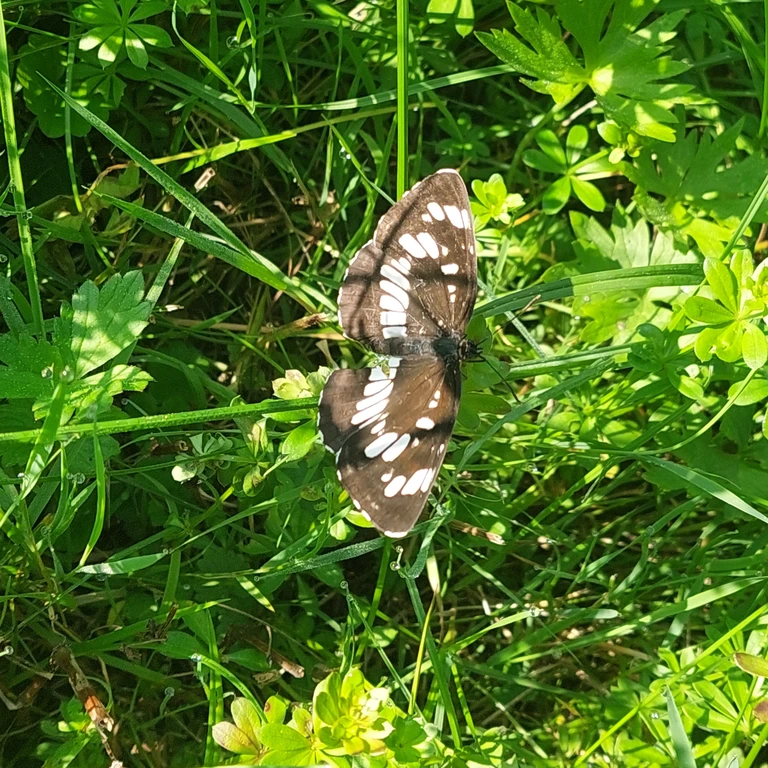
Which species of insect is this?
Neptis rivularis
